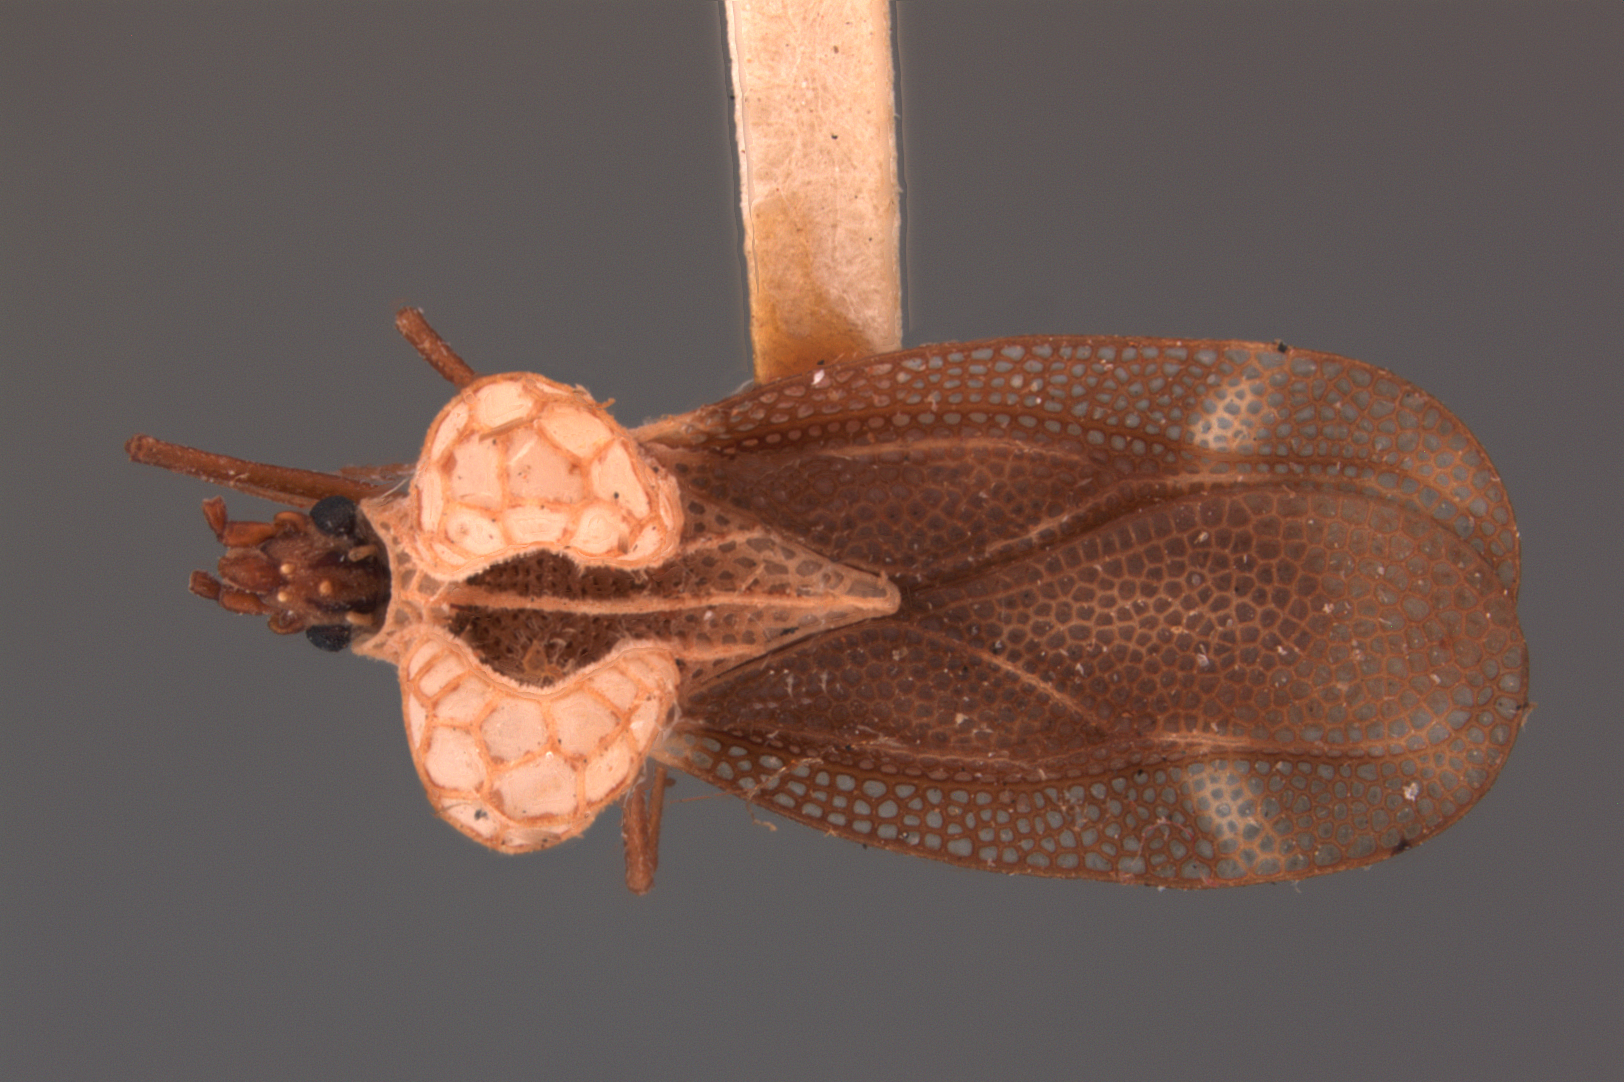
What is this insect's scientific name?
Ypsotingis luzonana
